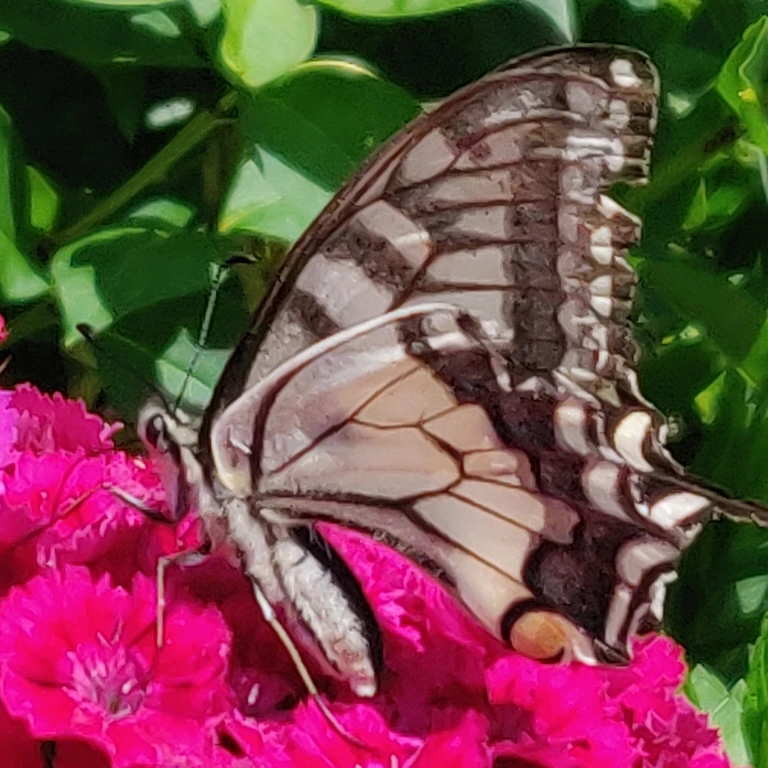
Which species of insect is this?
Papilio machaon
